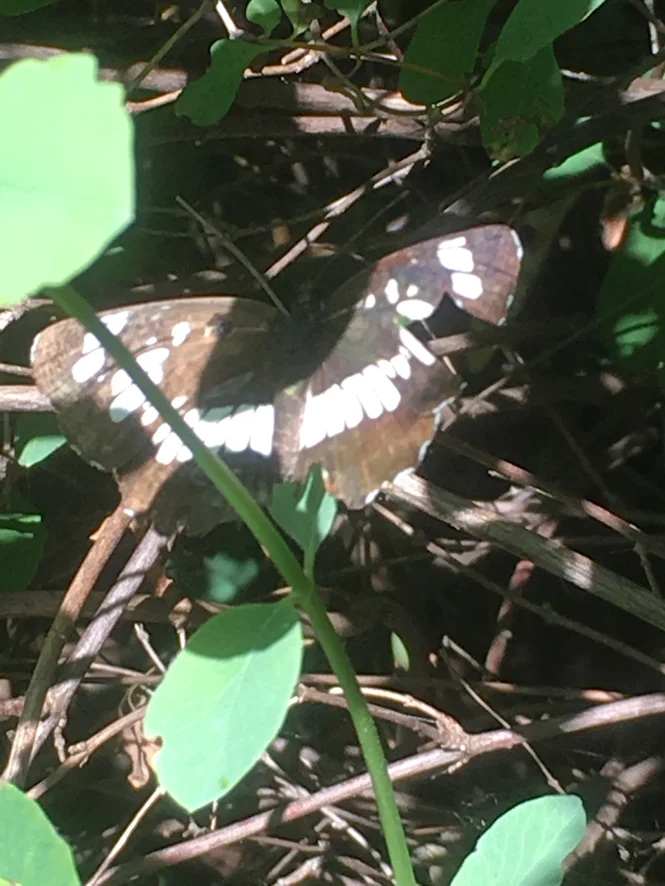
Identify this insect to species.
Neptis rivularis
